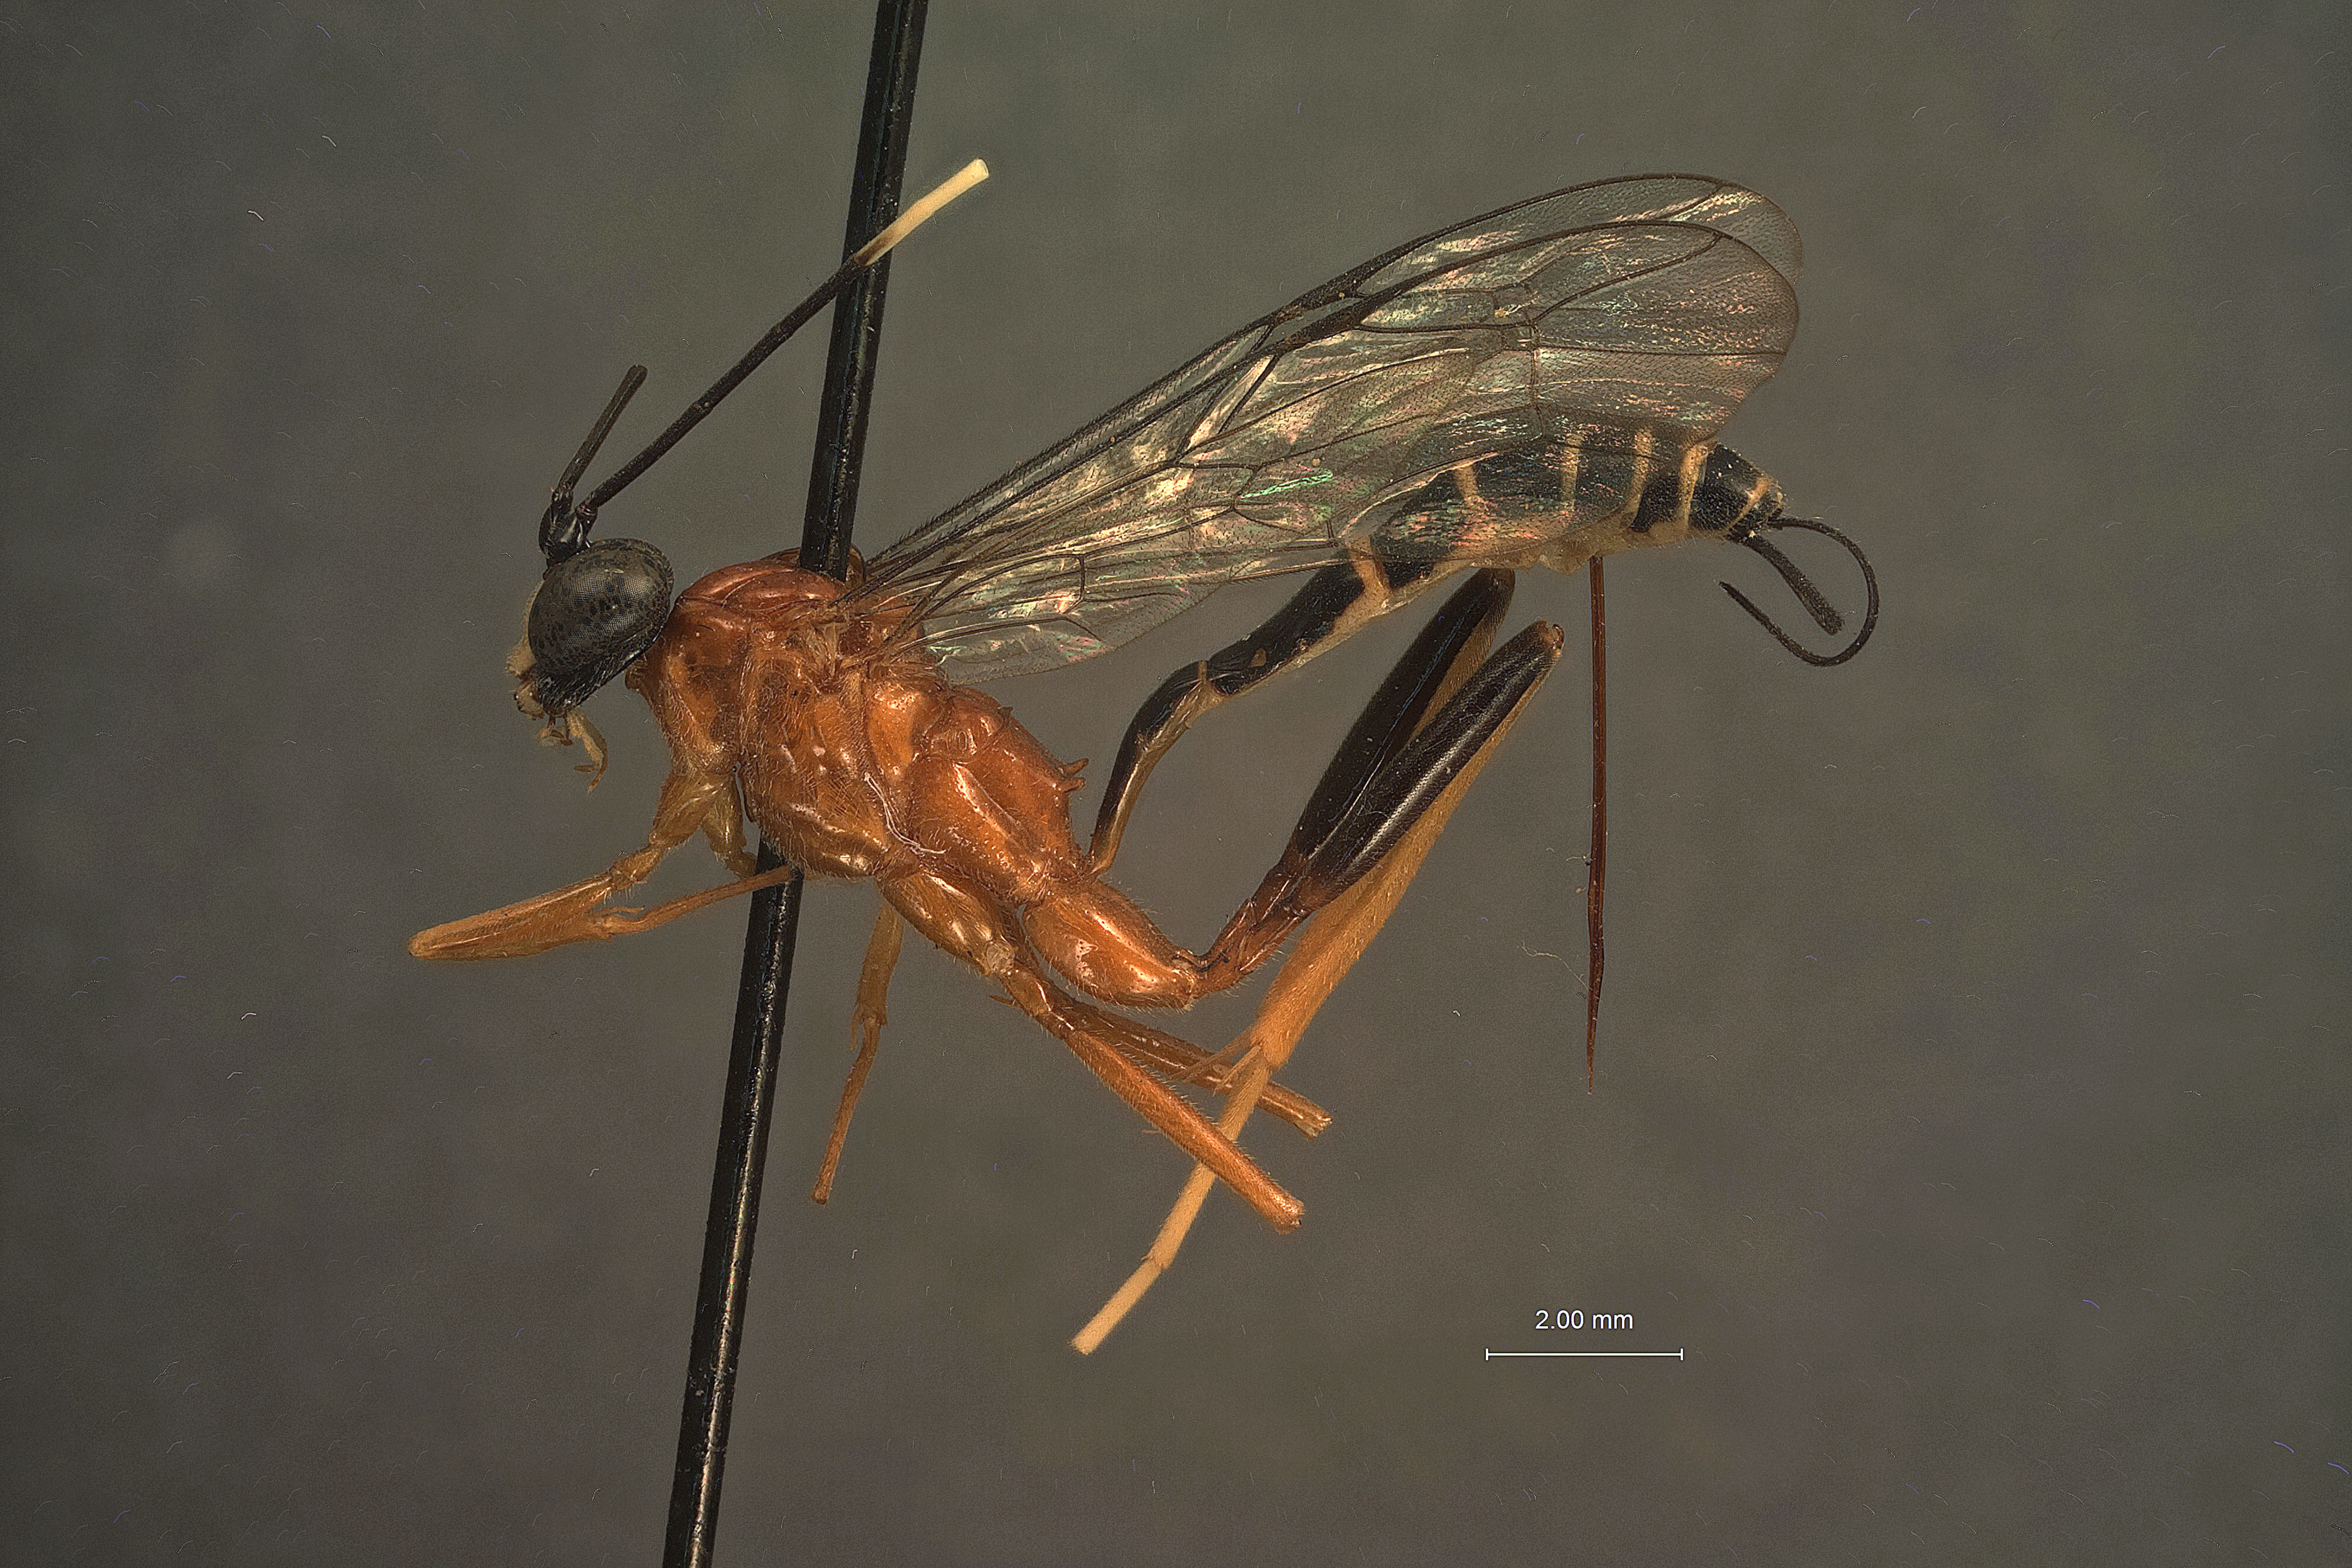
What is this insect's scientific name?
Polycyrtus convergens
